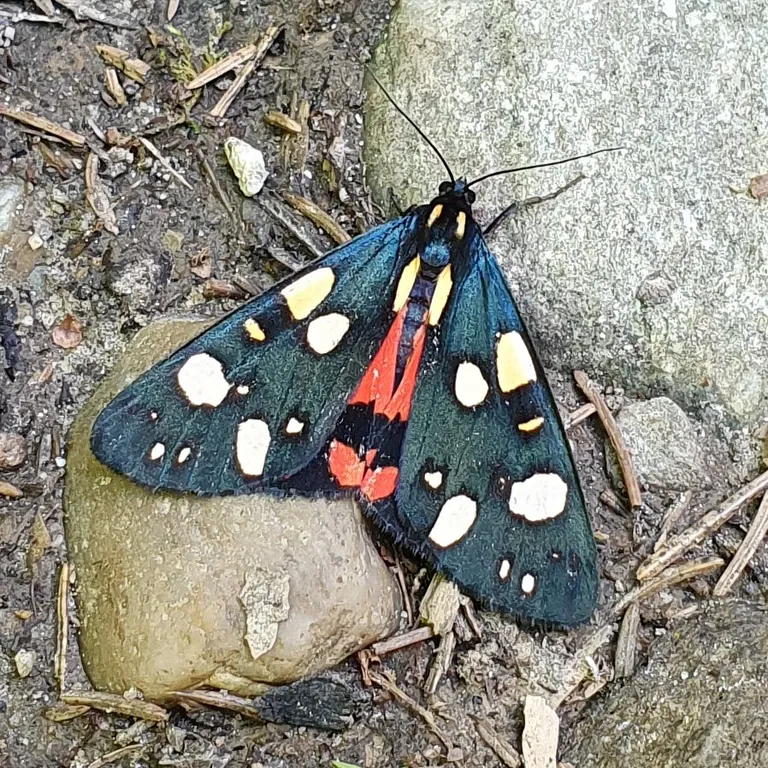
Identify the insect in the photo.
Callimorpha dominula
